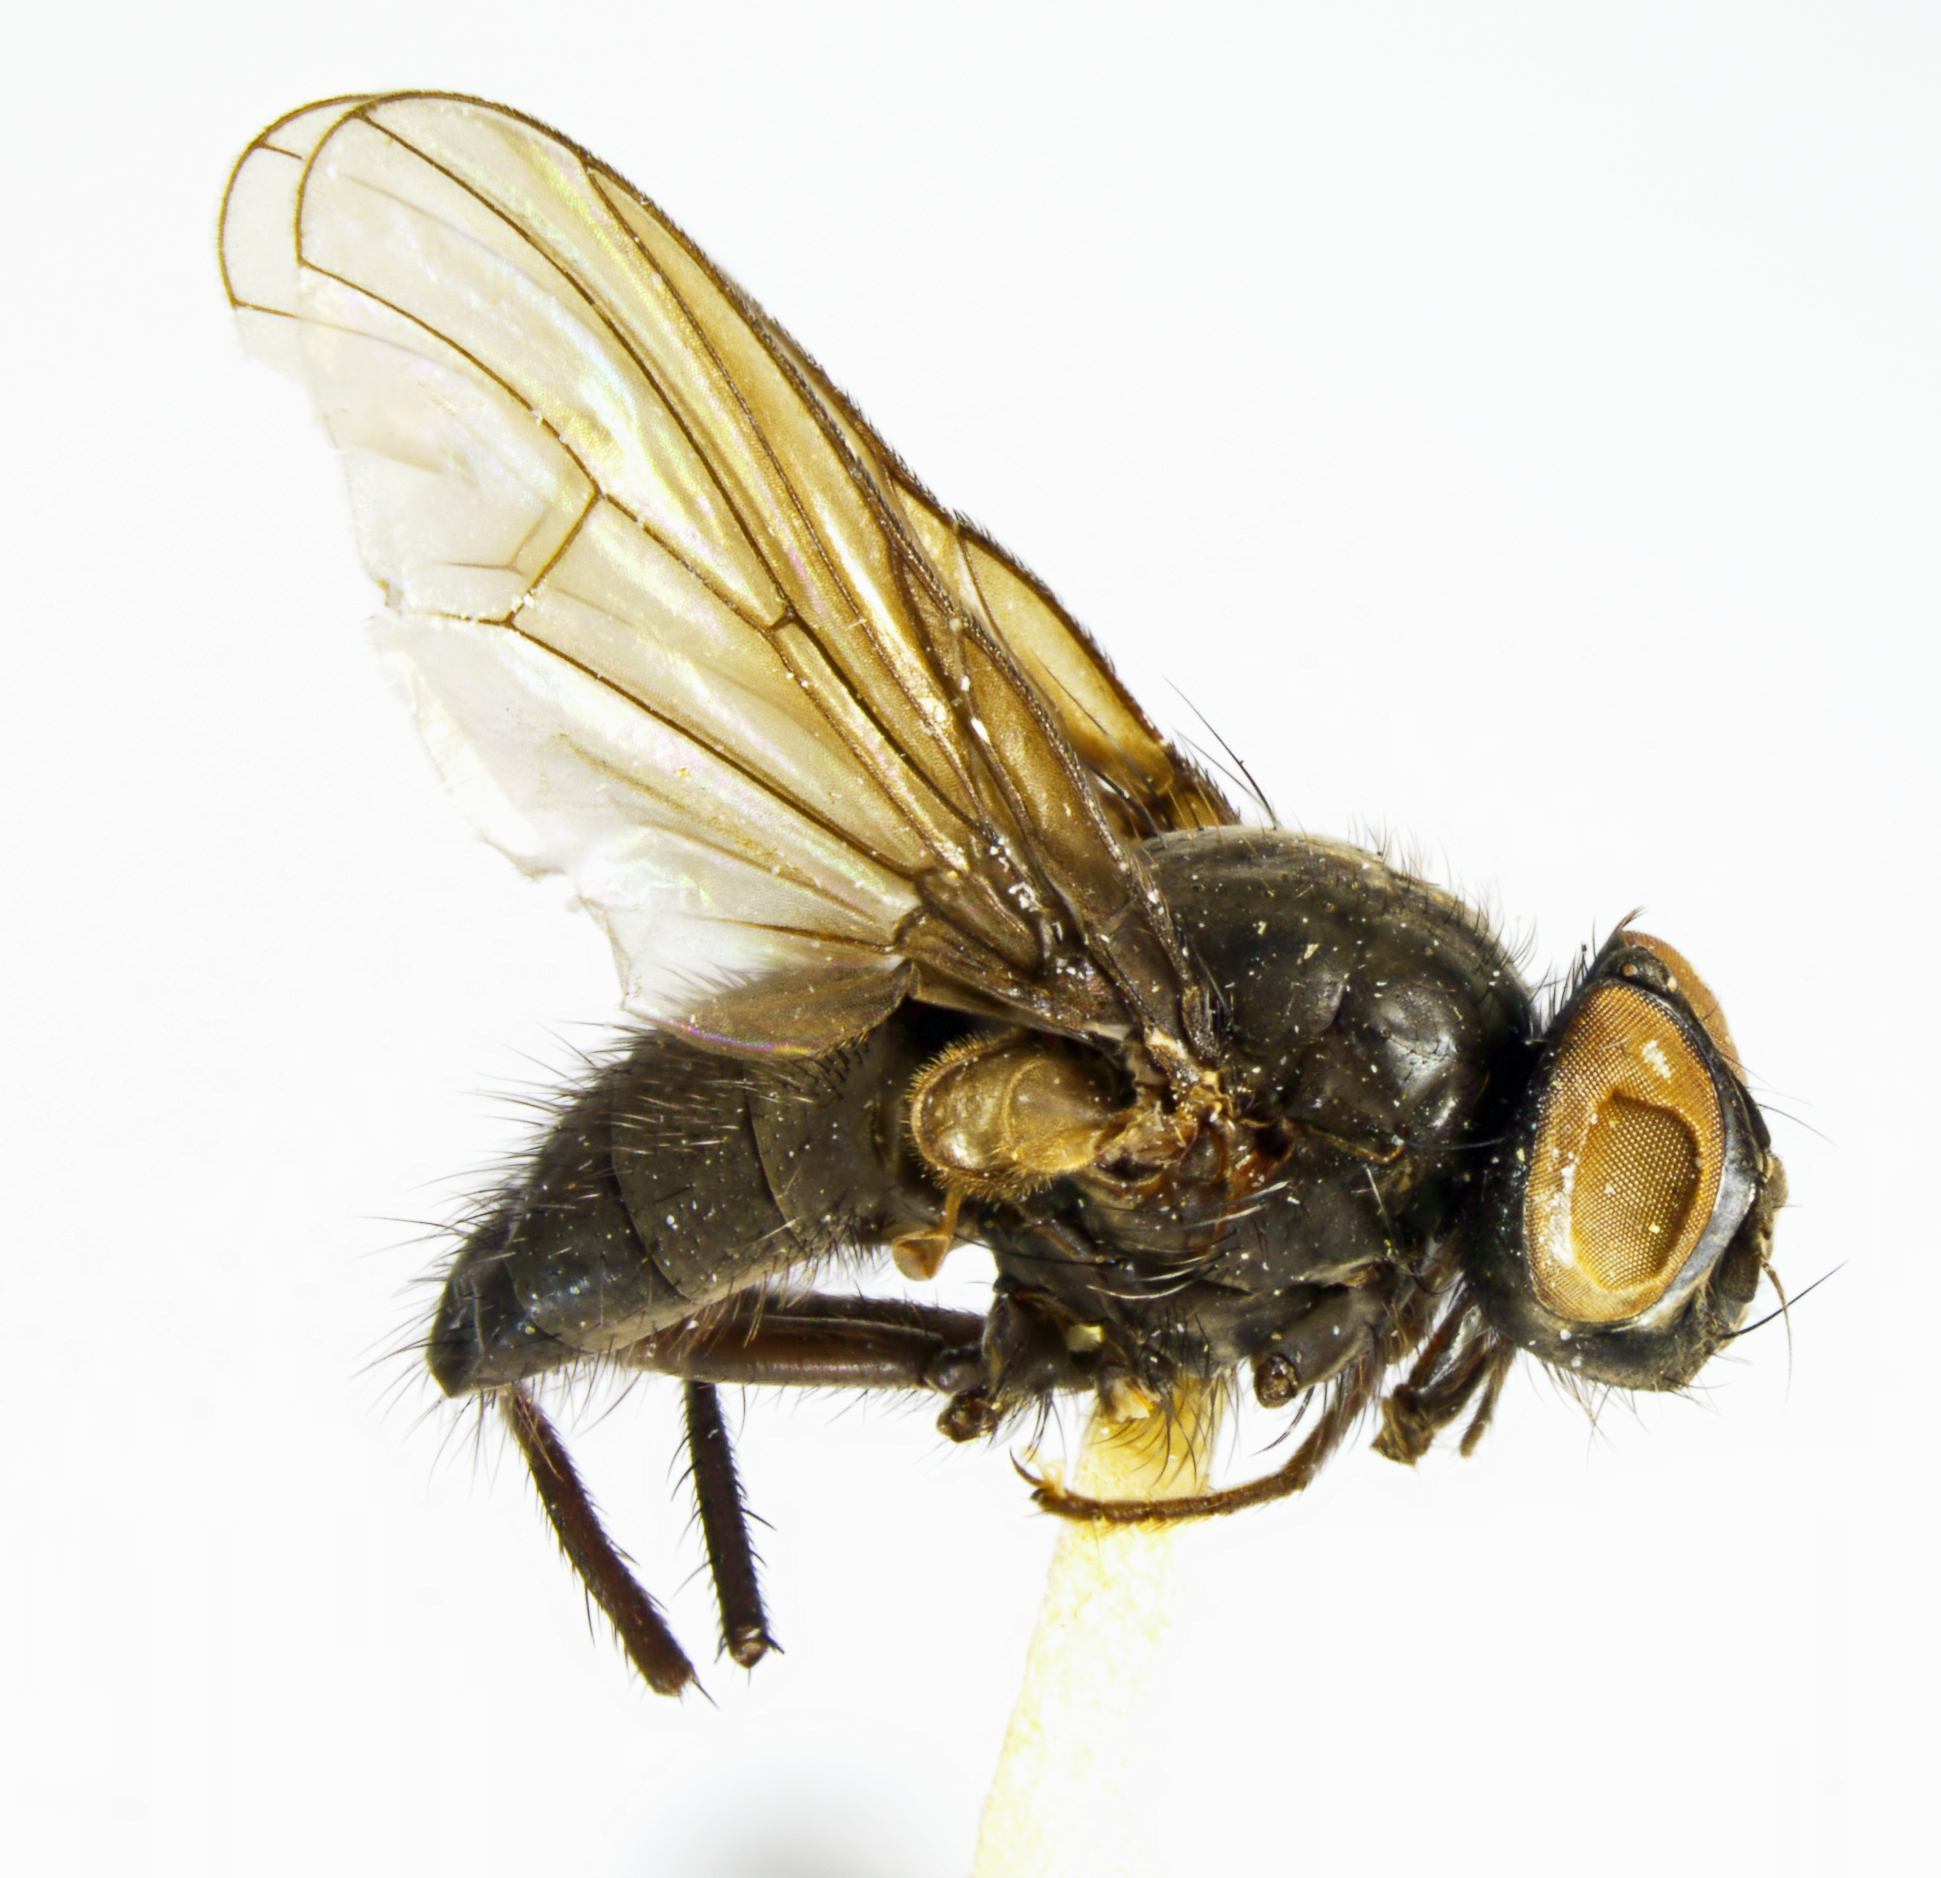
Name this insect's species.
Spilogona nigerrima
